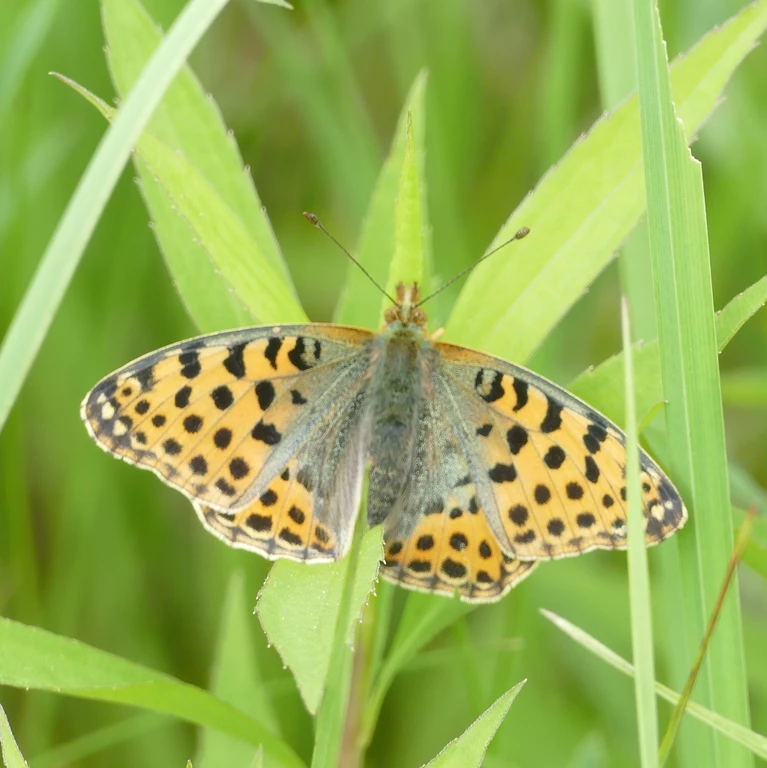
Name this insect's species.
Issoria lathonia
